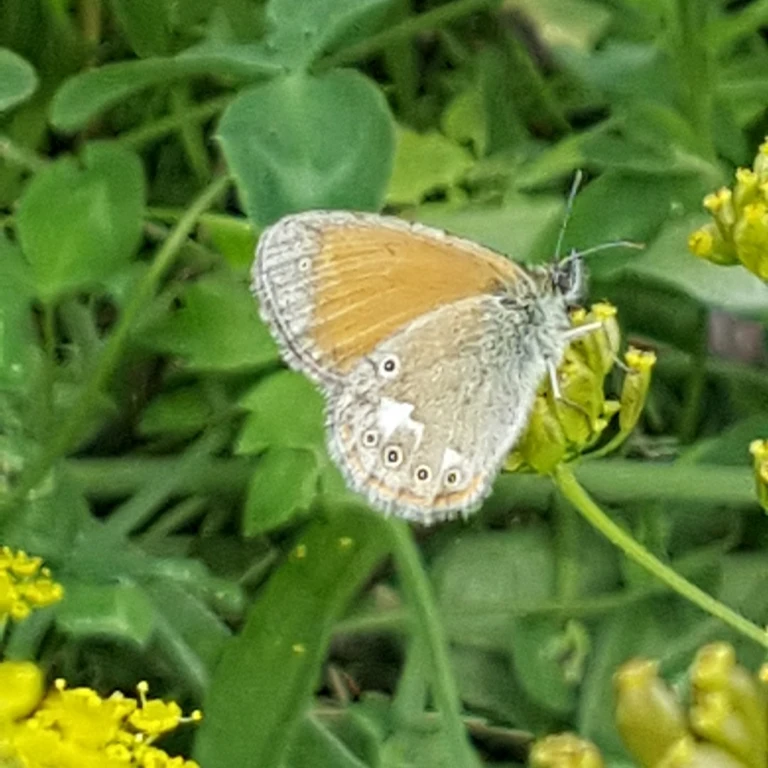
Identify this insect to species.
Coenonympha glycerion (also Coenonympha iphis)
